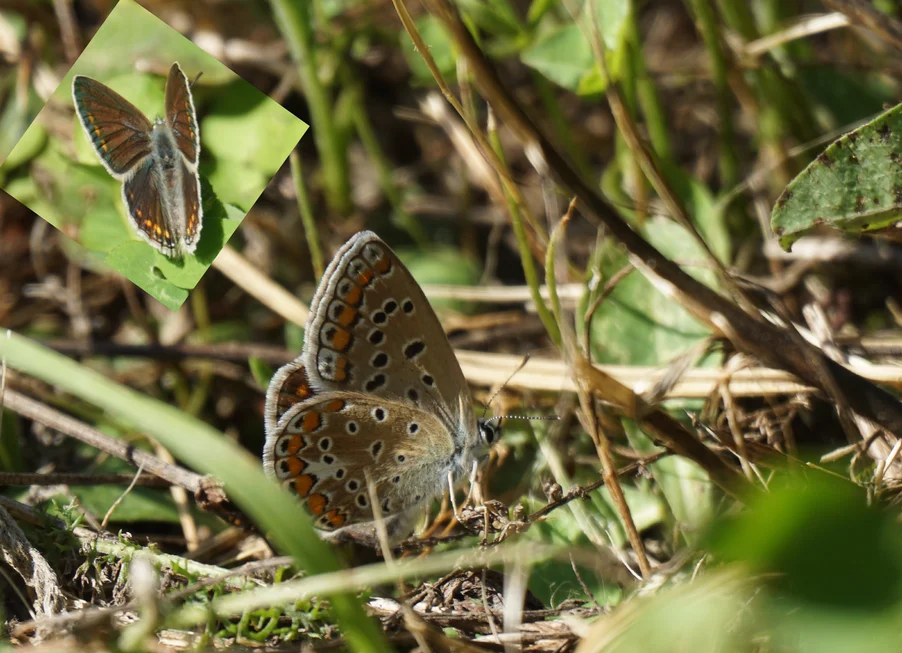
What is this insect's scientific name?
Polyommatus icarus
